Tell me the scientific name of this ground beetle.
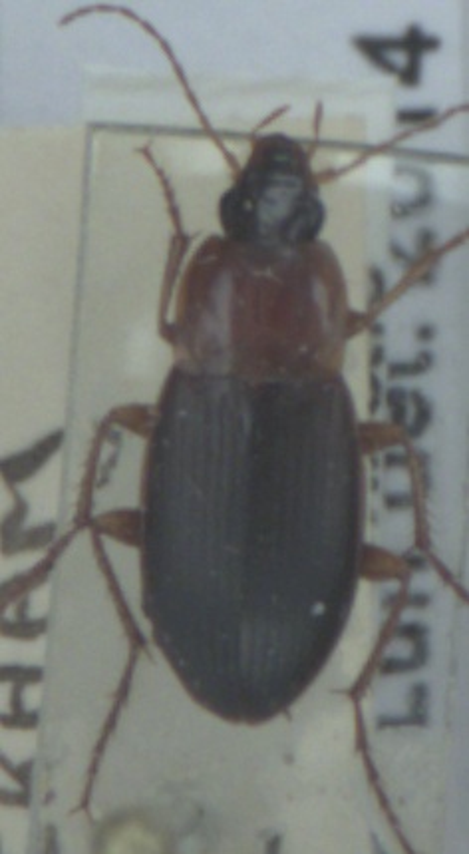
Calathus cinctus
